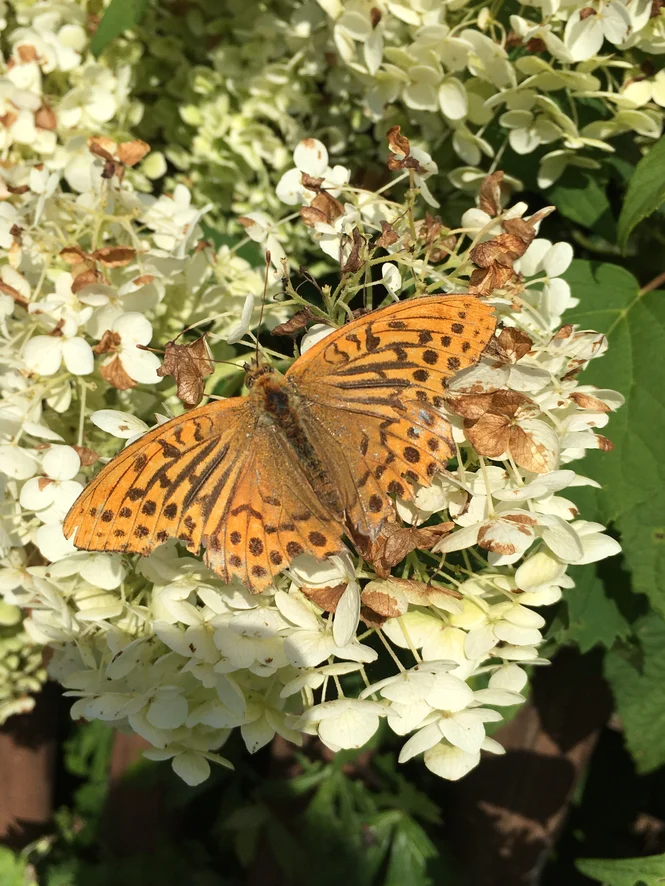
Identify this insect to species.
Argynnis paphia
